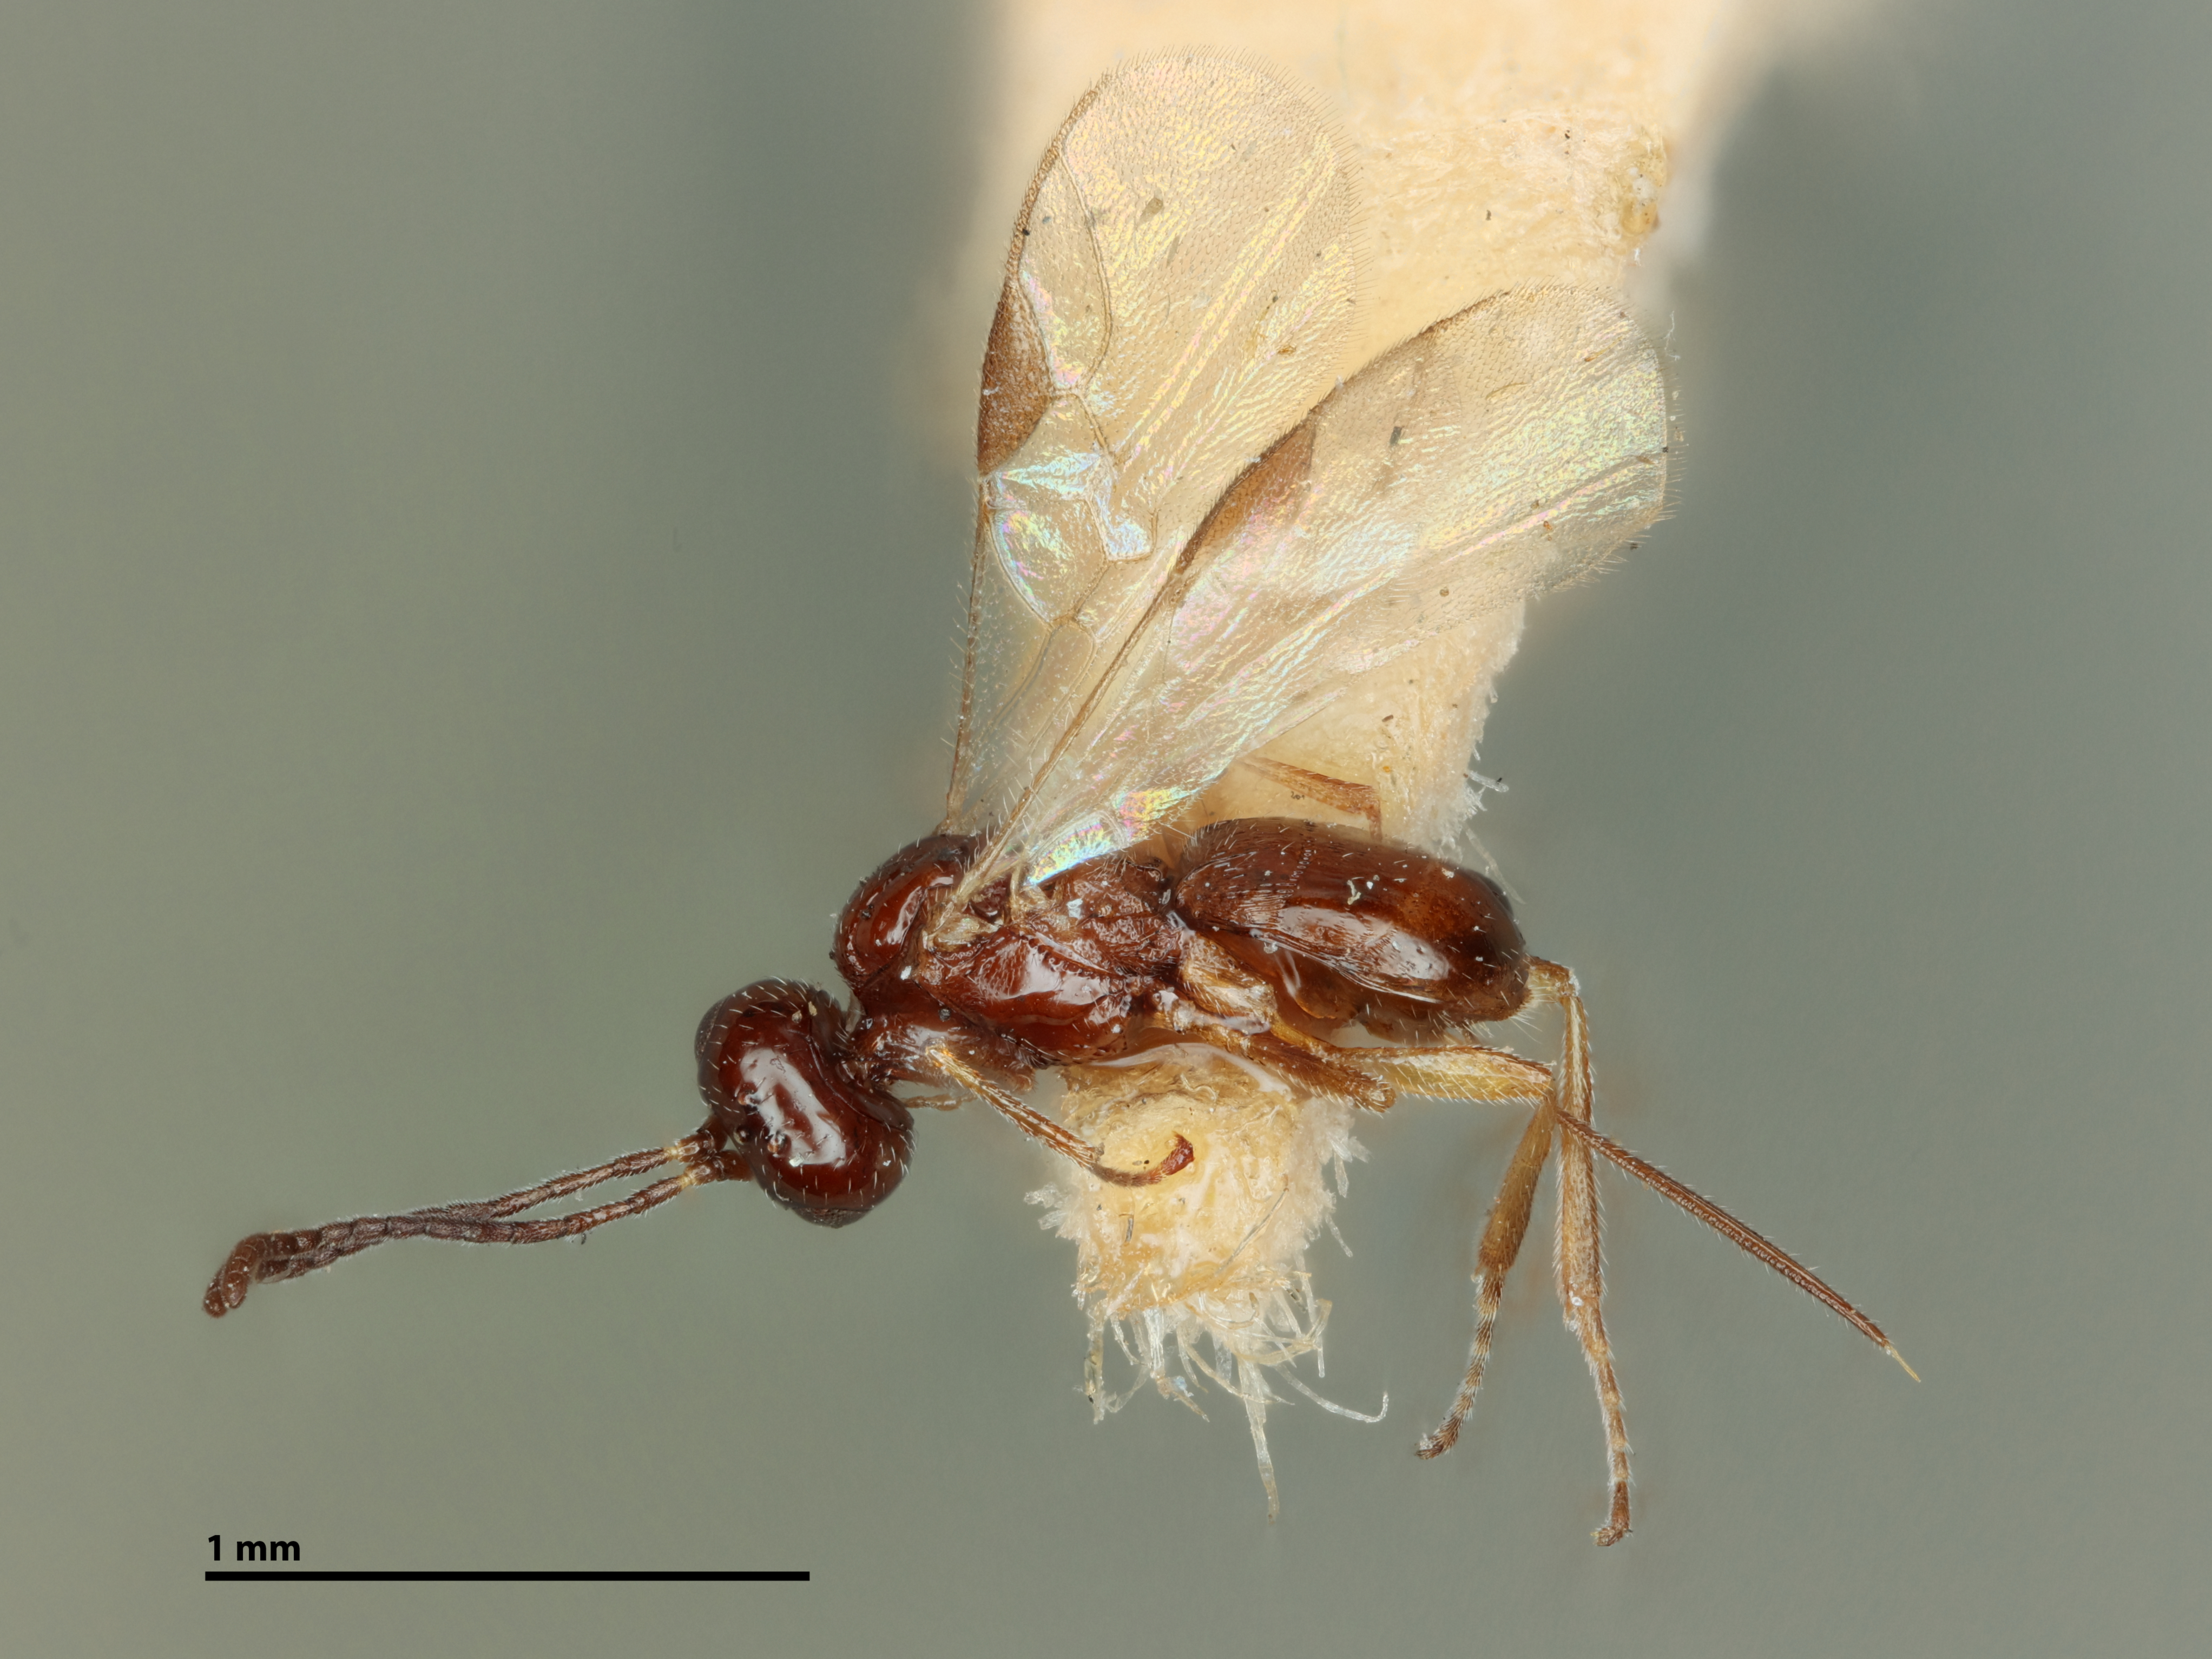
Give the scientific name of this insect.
Triaspis matercula
